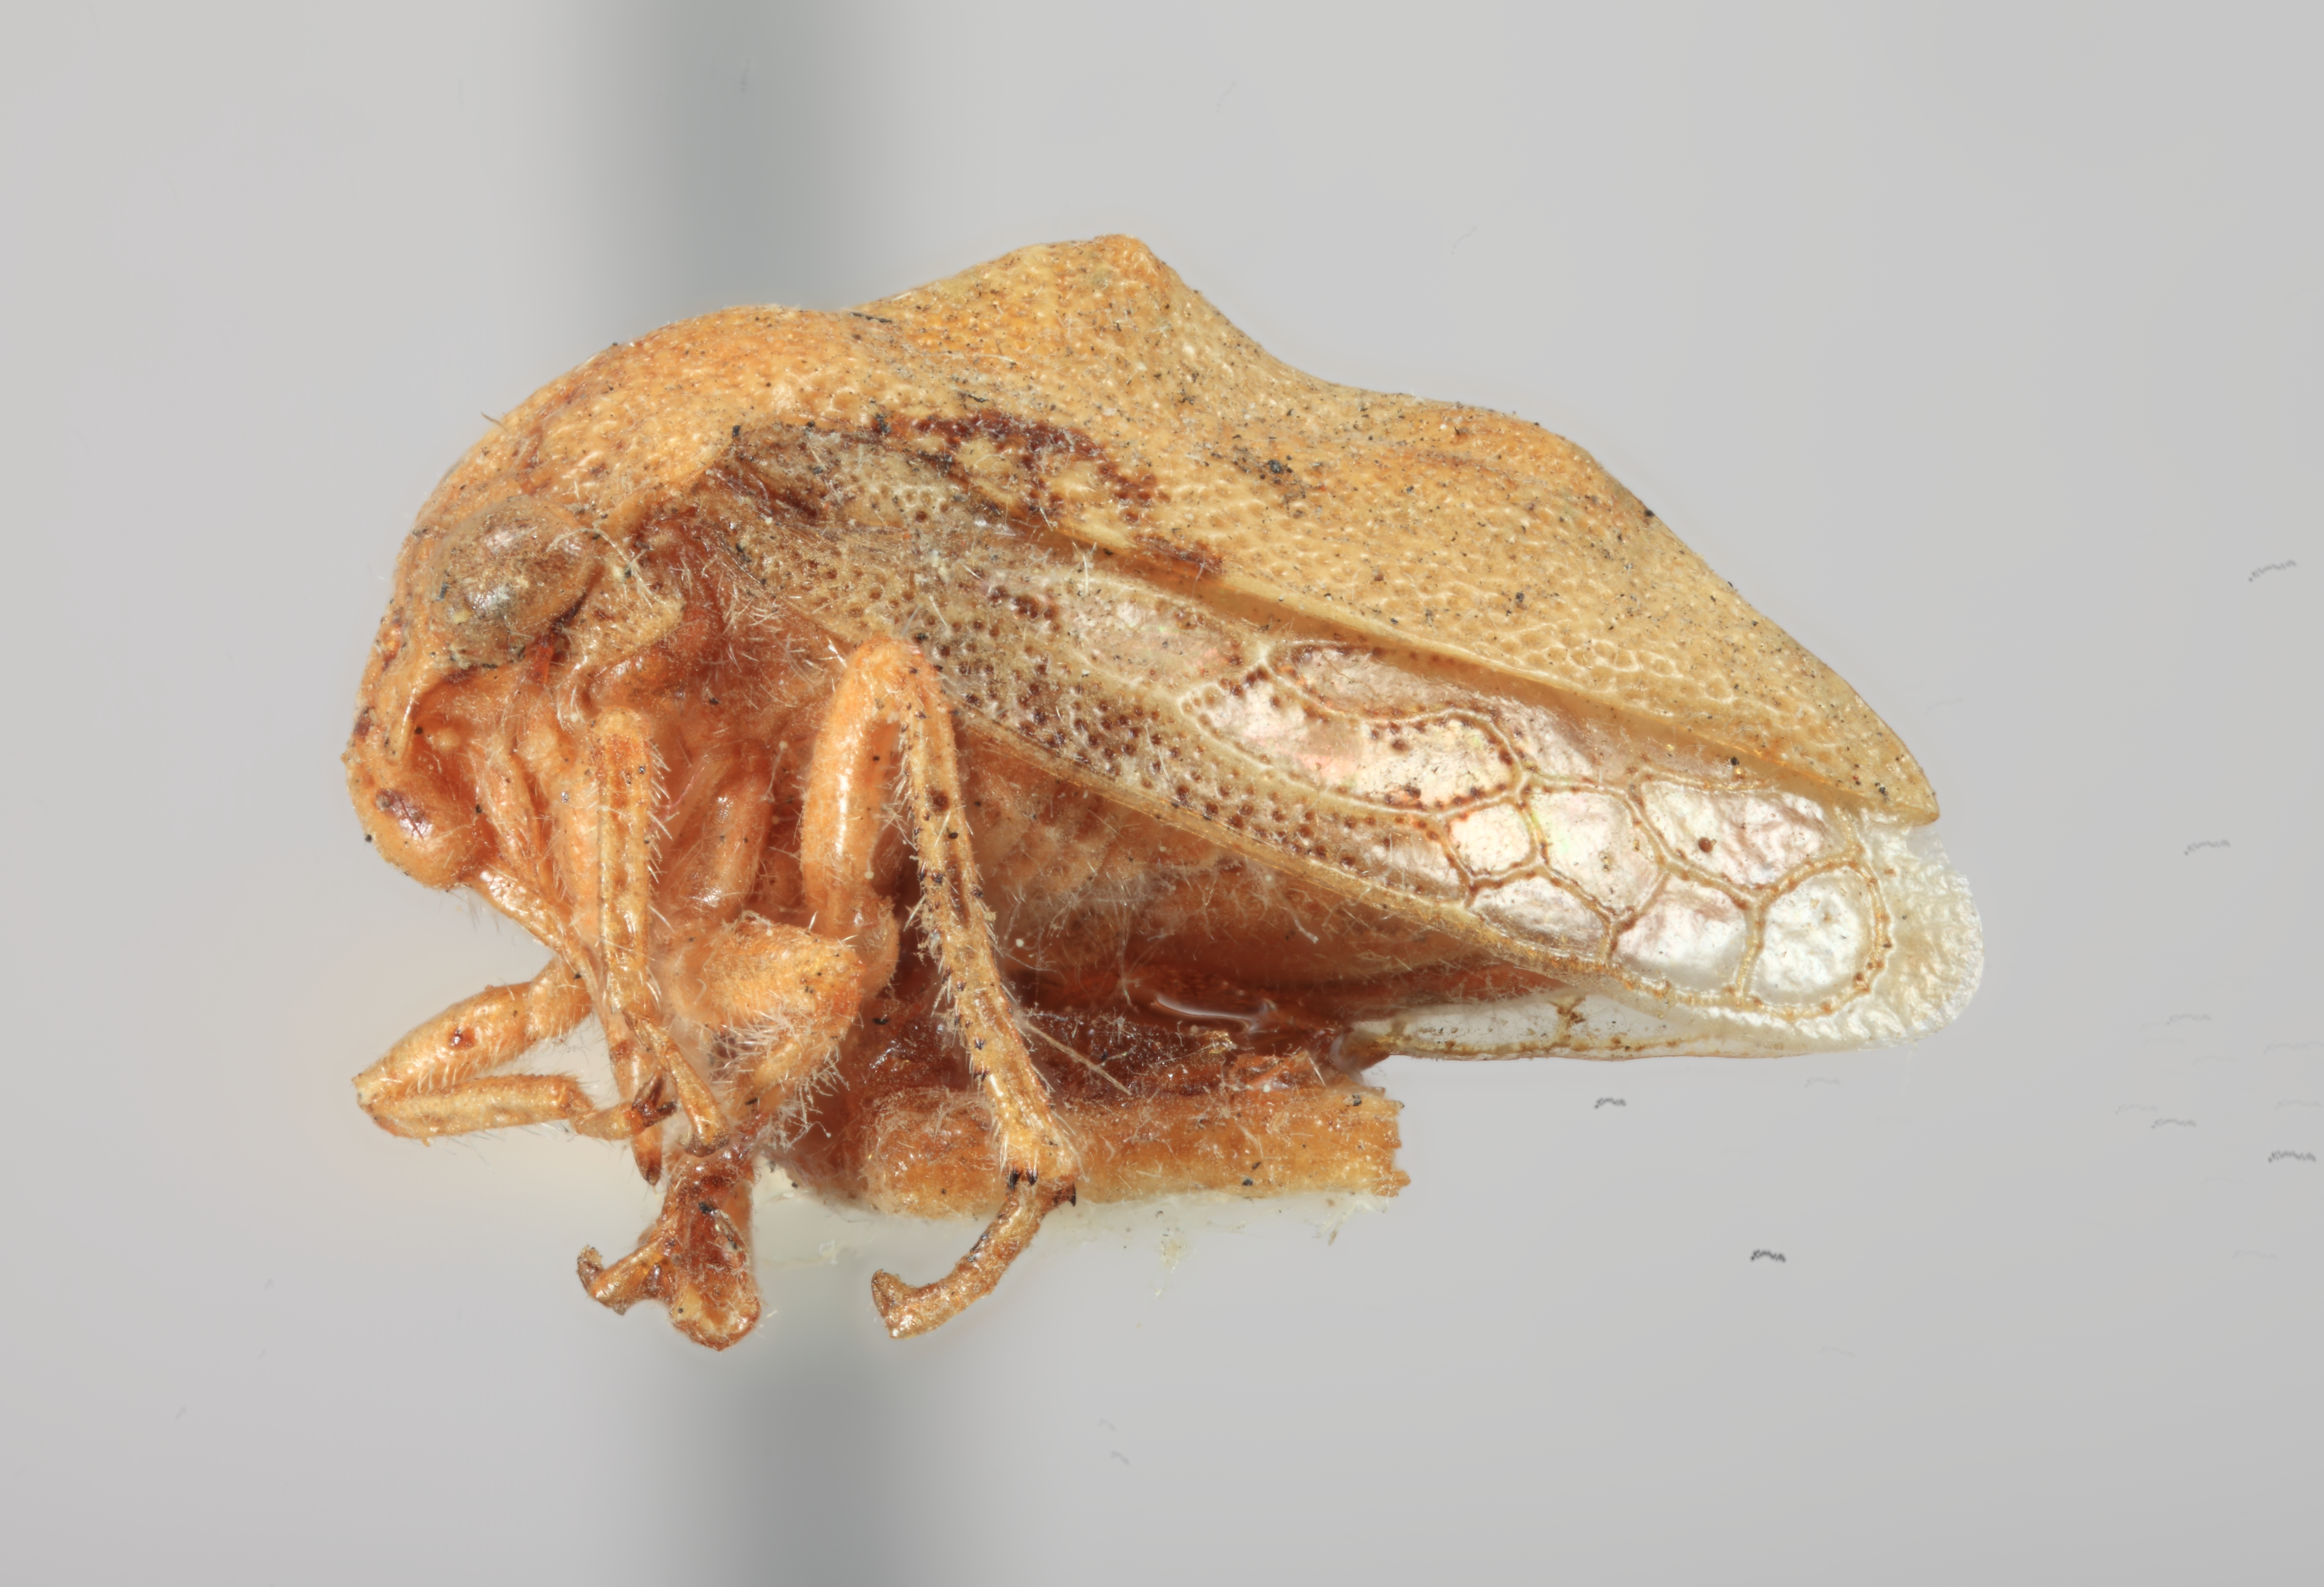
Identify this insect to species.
Evashmeadea bajula
